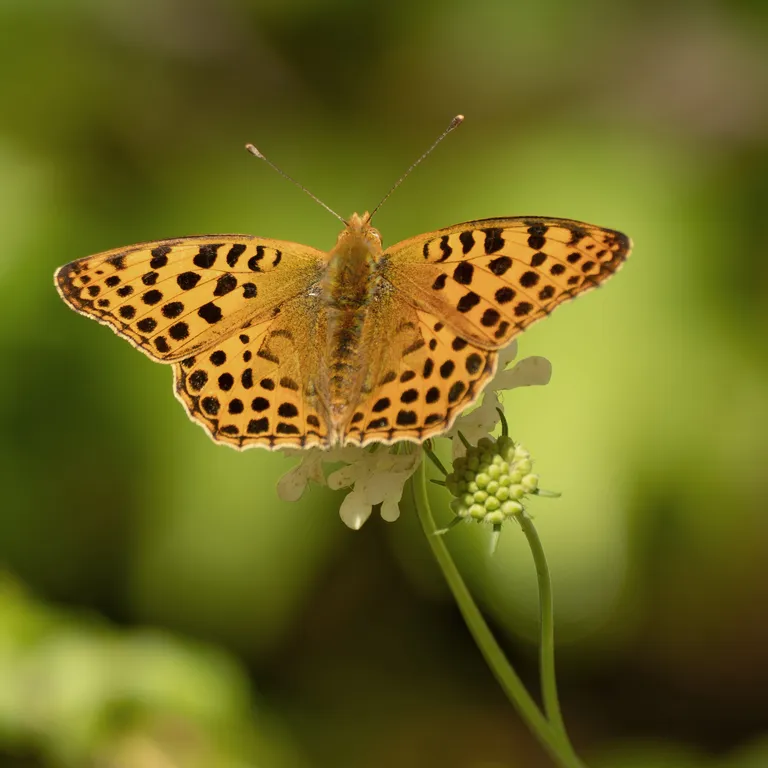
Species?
Issoria lathonia
